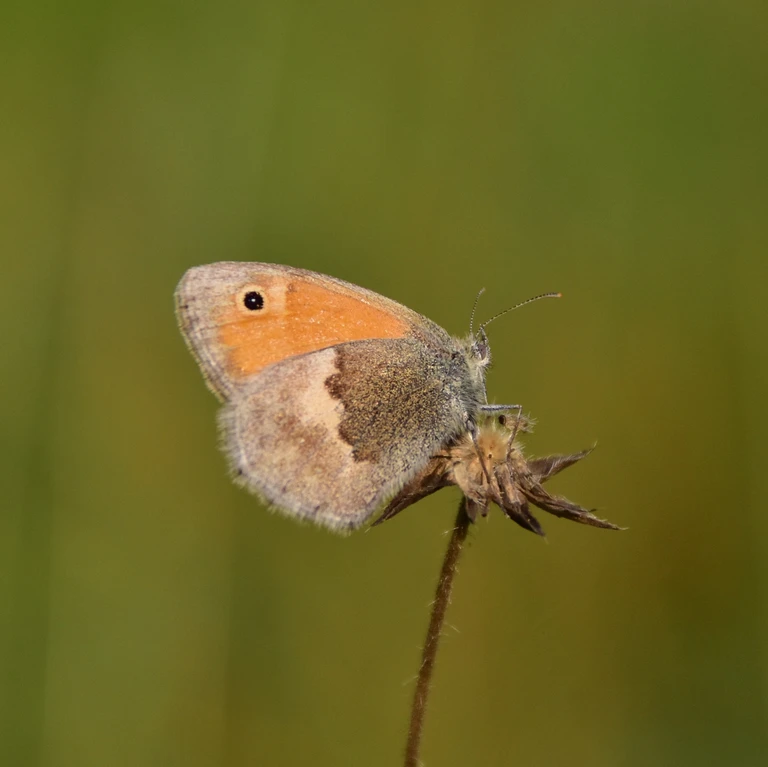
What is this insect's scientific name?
Coenonympha pamphilus
